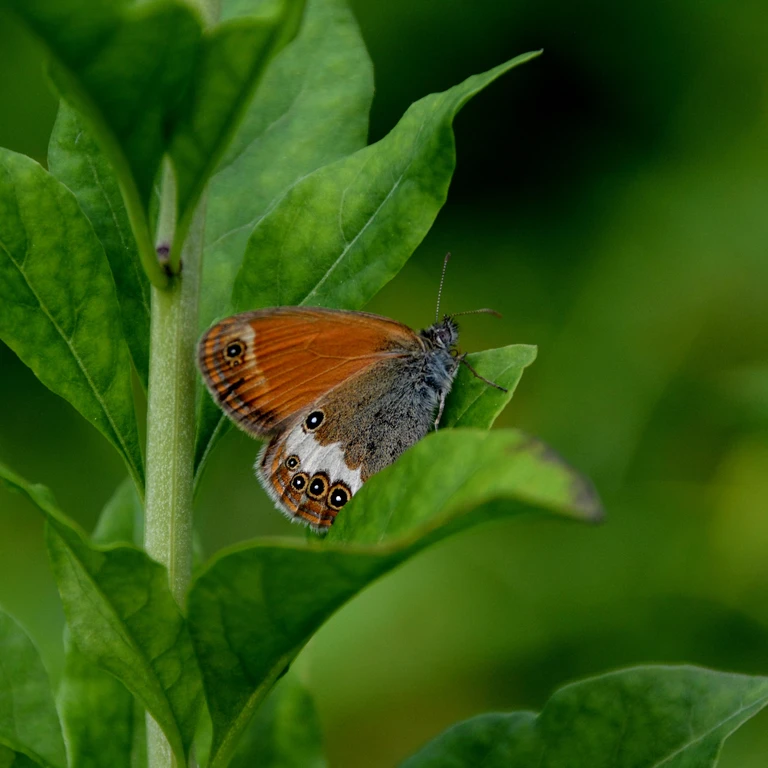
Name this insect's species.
Coenonympha arcania
